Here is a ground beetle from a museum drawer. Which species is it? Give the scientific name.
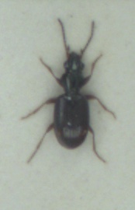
Bembidion normannum
